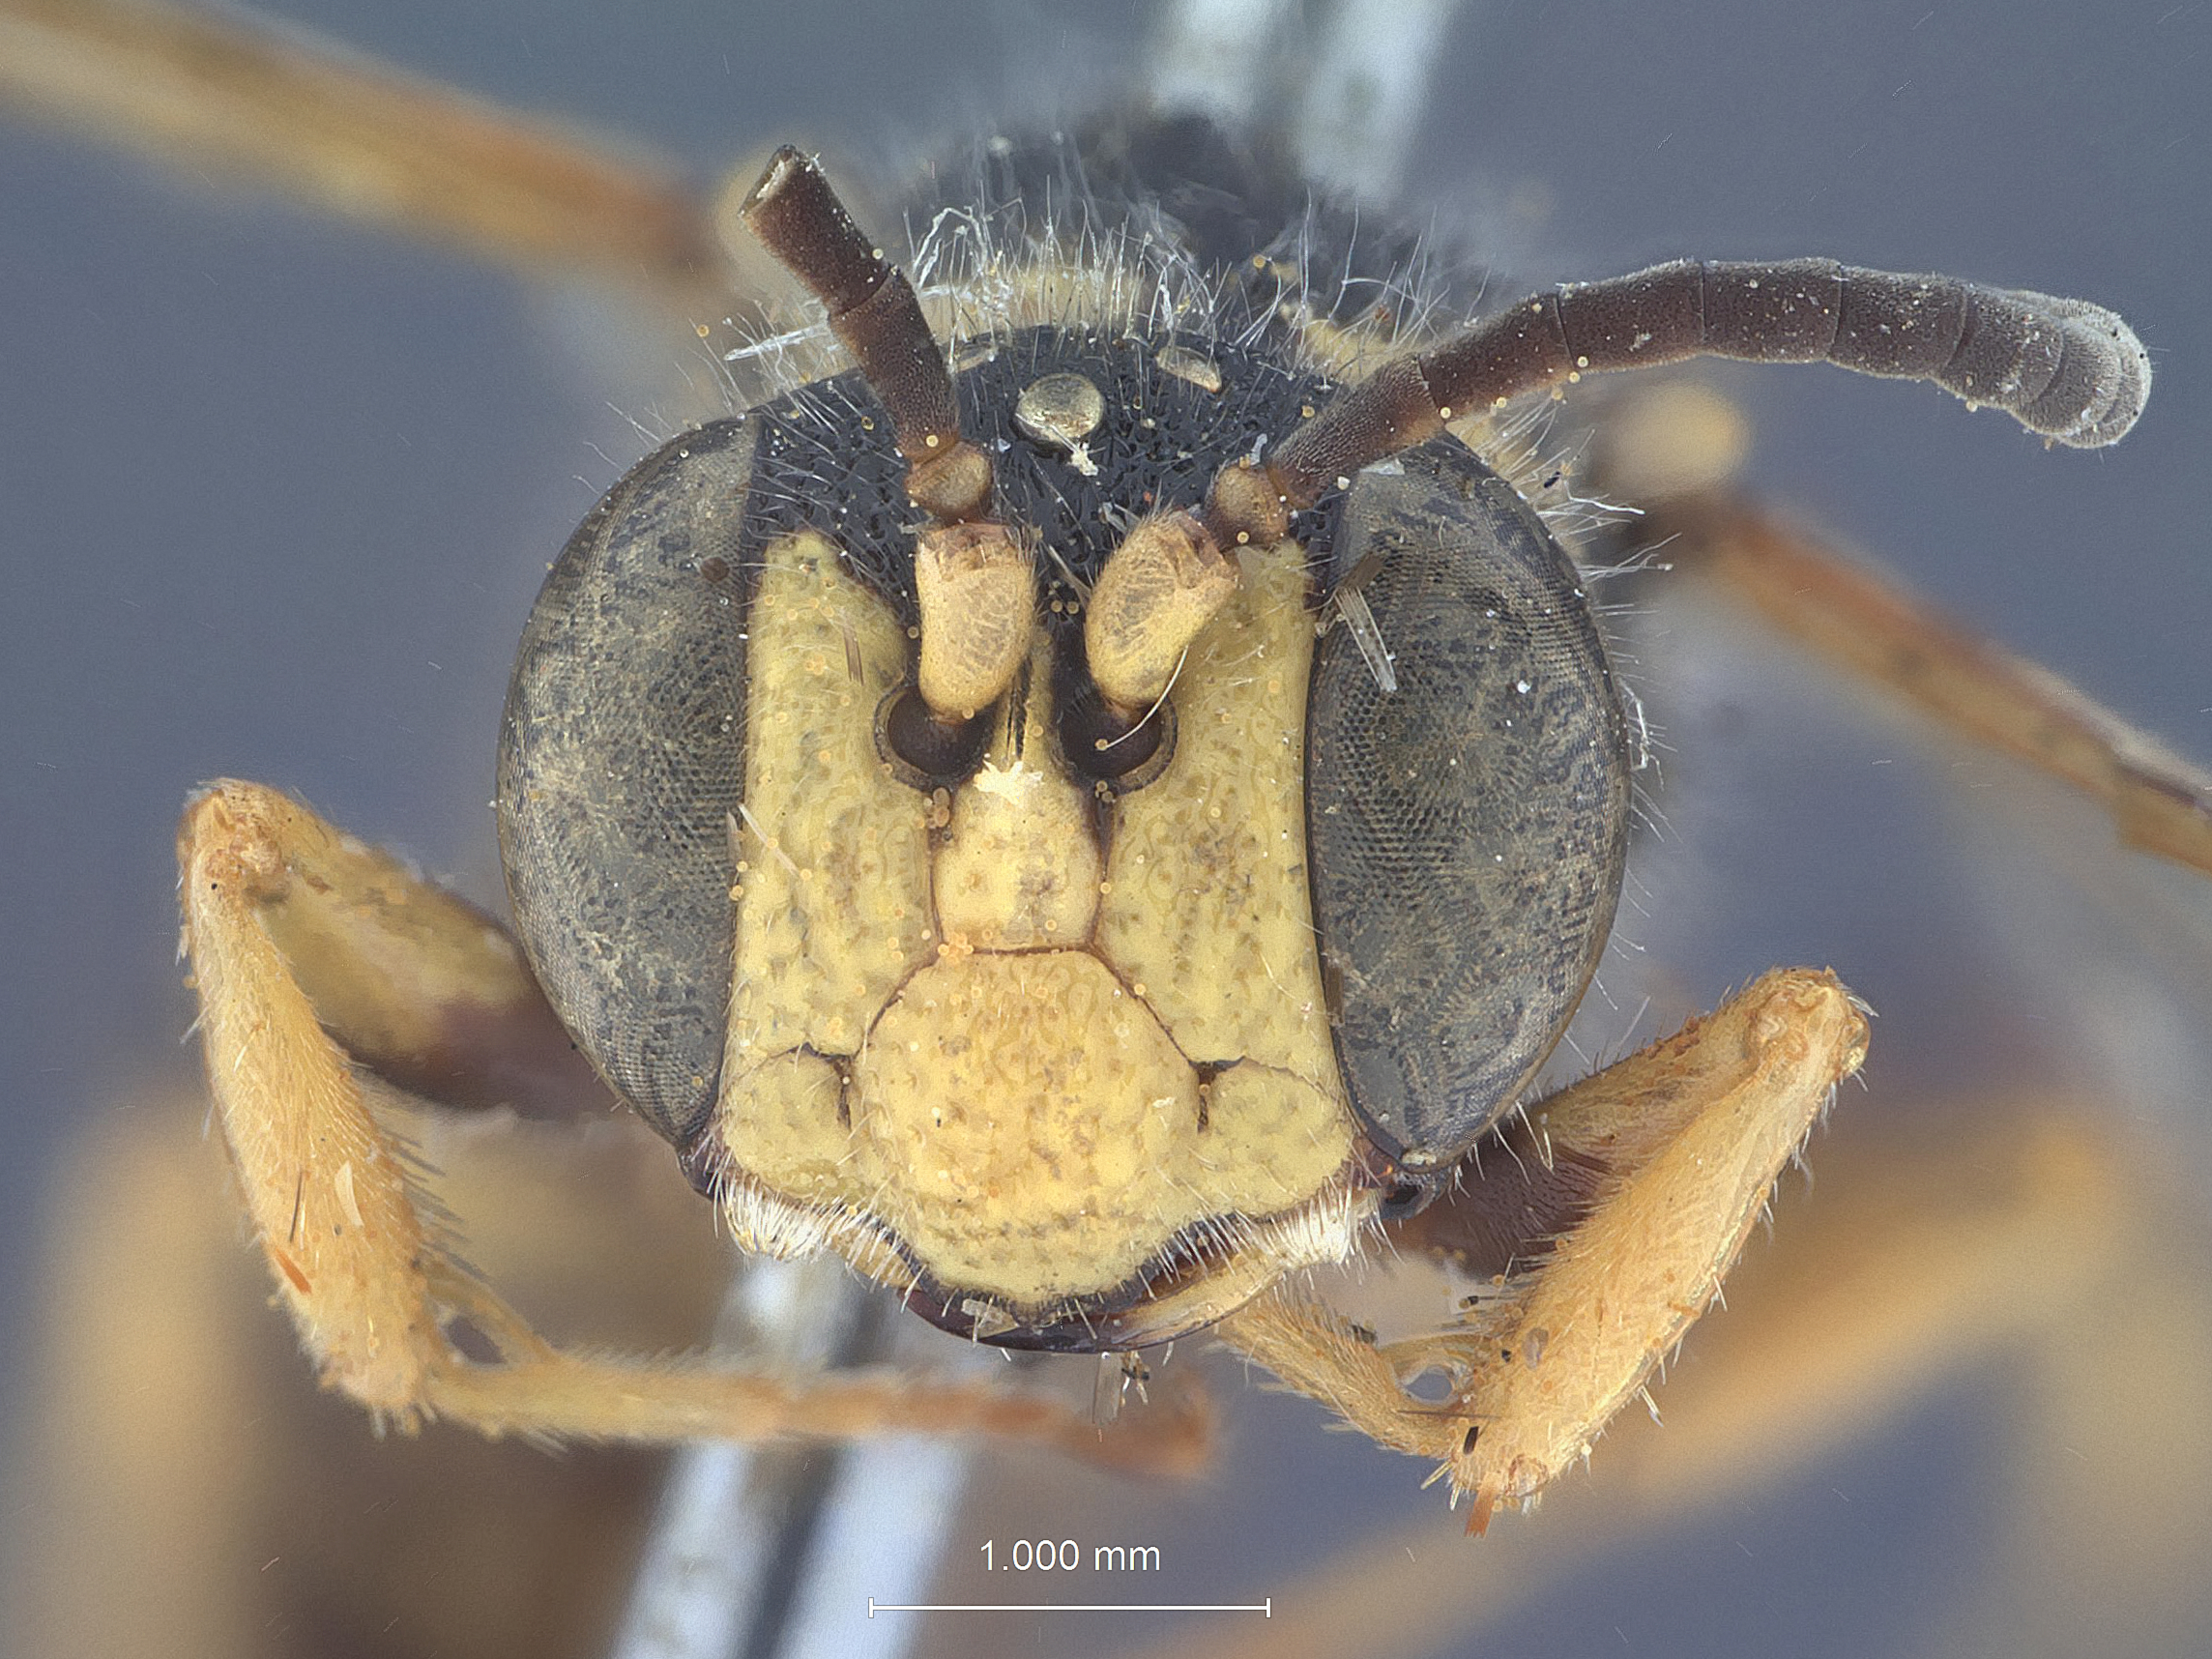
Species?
Cerceris quinquecincta
